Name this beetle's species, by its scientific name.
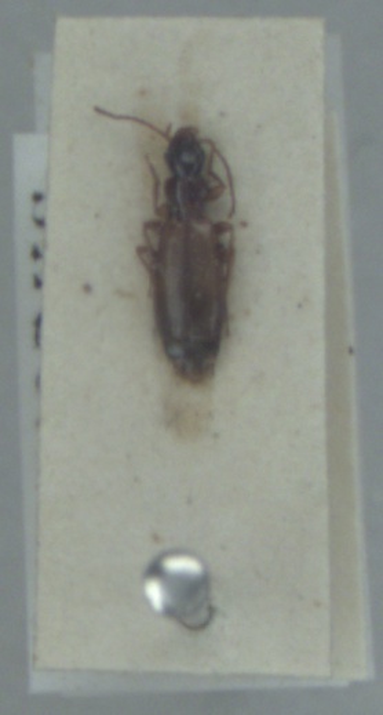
Paradromius linearis
